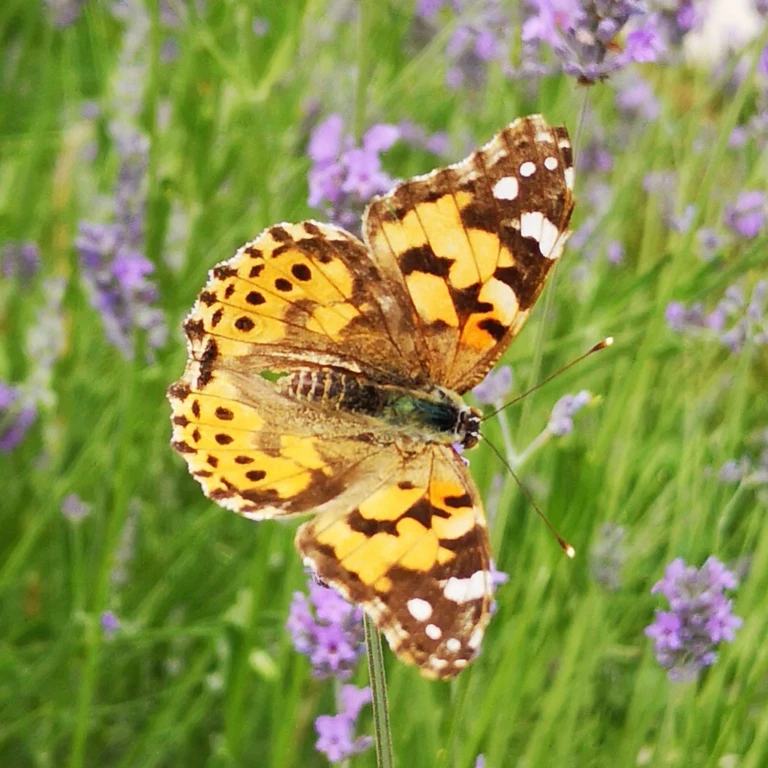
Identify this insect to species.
Vanessa cardui
